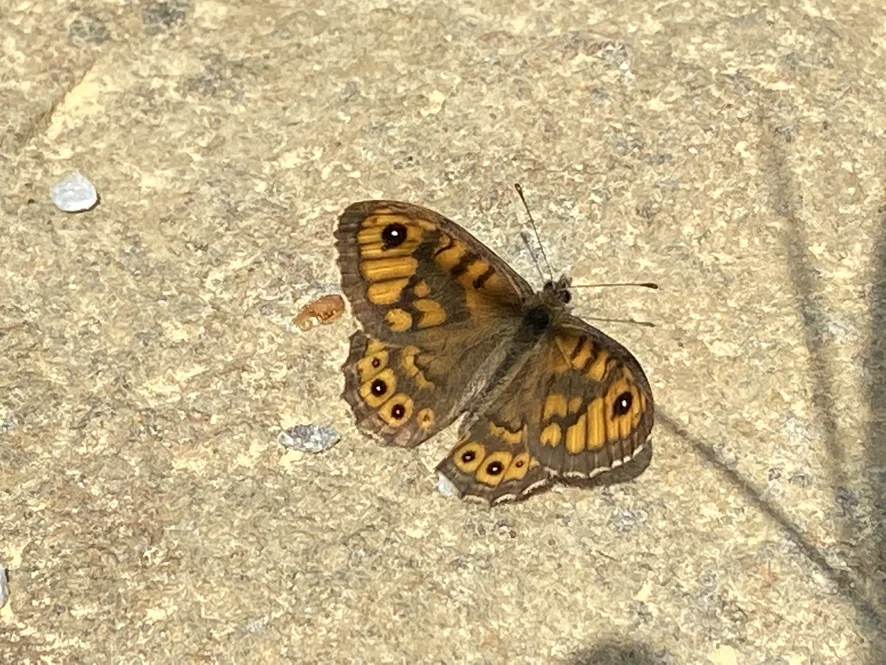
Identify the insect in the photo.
Lasiommata megera (also Pararge megera)
